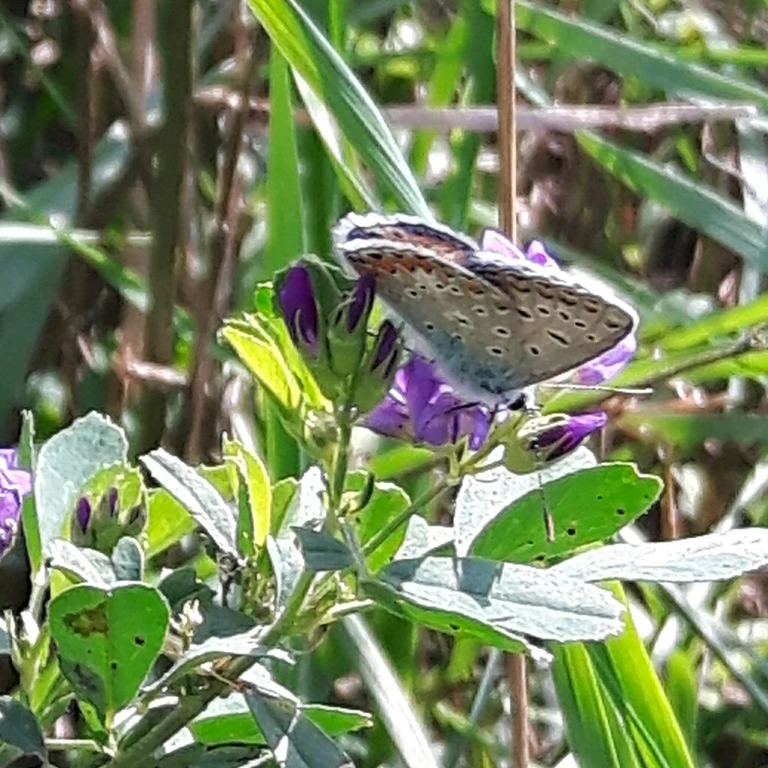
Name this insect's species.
Polyommatus icarus
